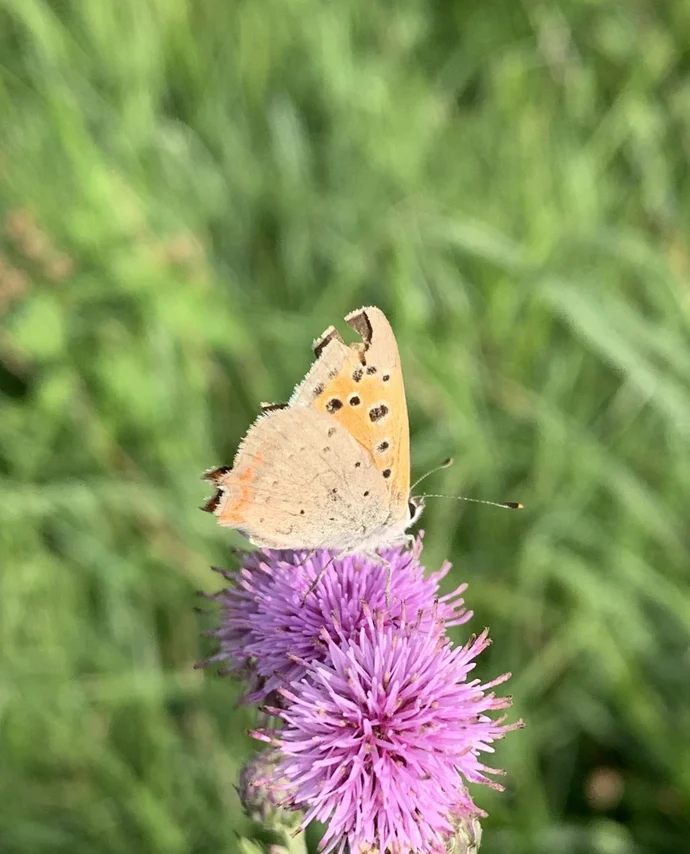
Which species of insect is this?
Lycaena phlaeas
